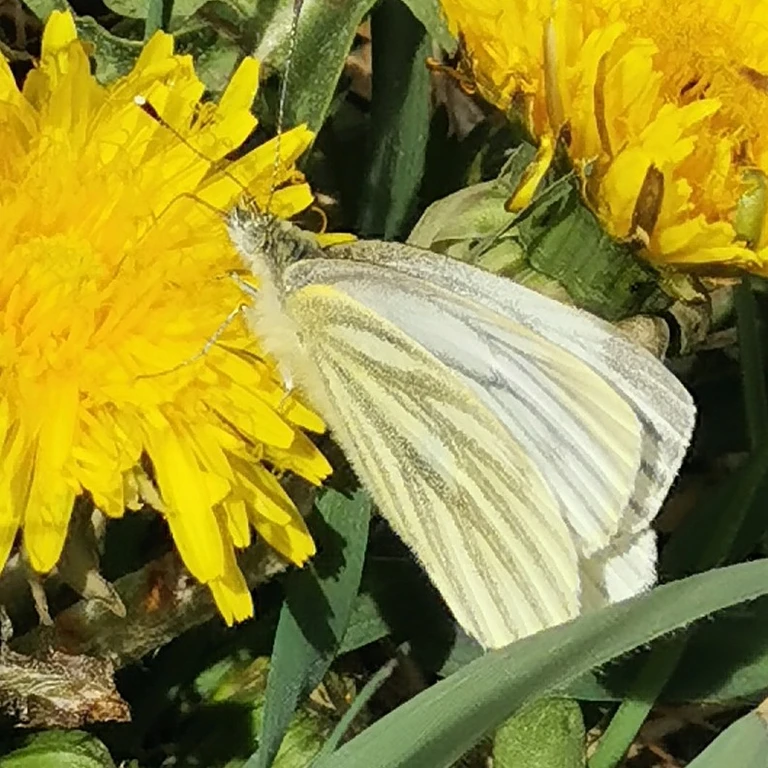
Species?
Pieris napi
